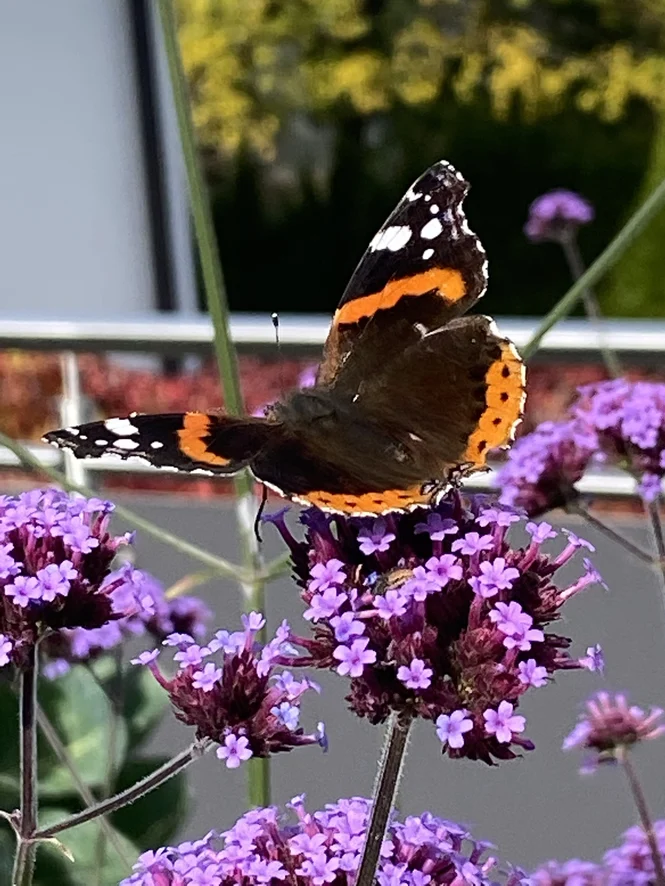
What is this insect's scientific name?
Vanessa atalanta
